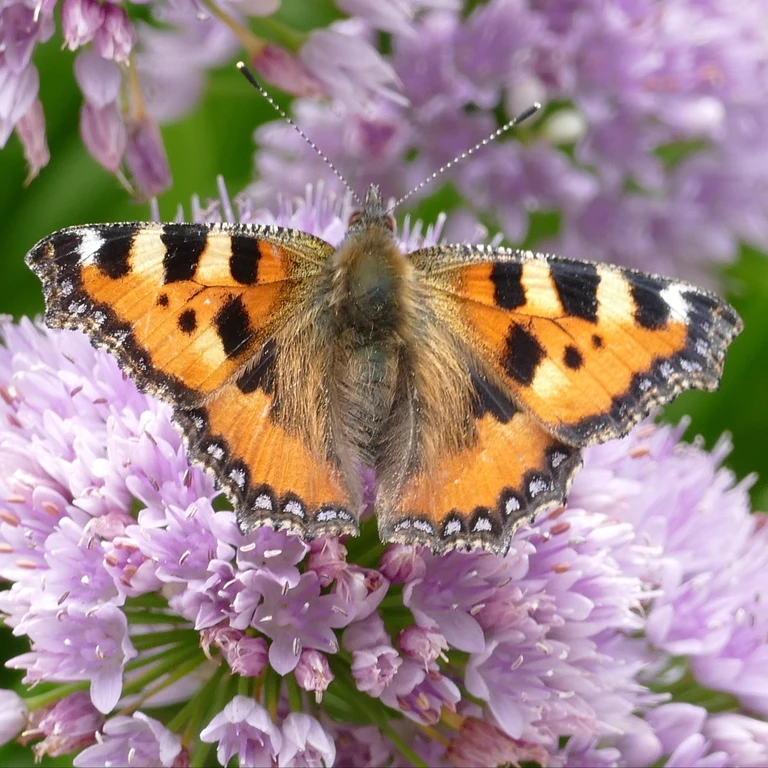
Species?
Aglais urticae
